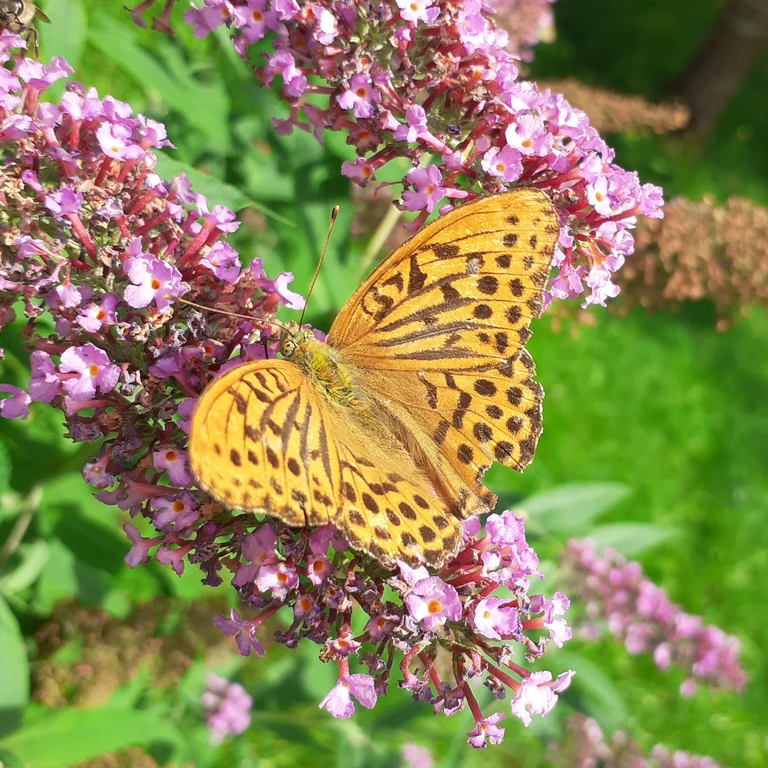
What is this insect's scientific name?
Argynnis paphia
